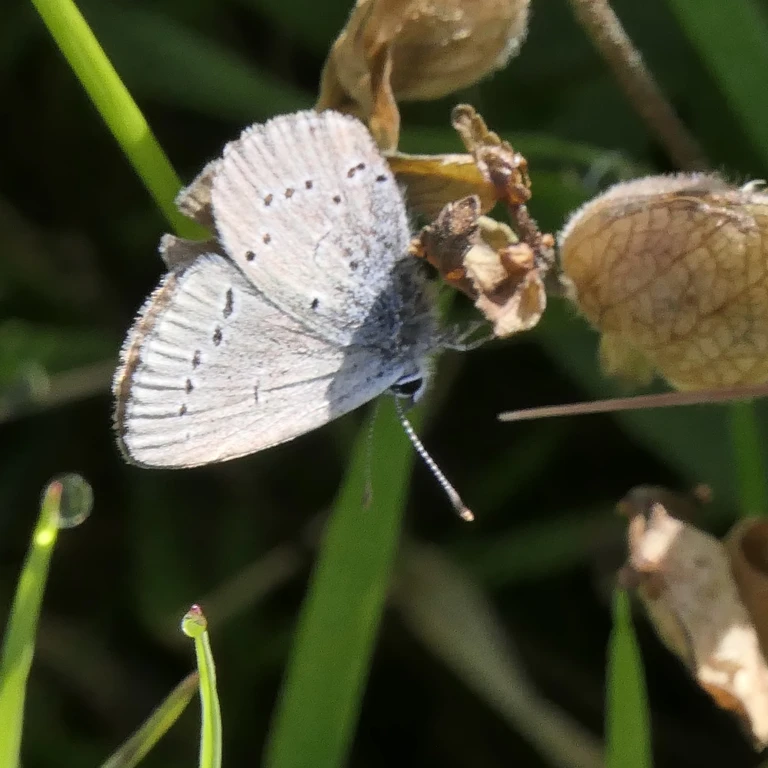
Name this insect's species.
Cupido minimus
